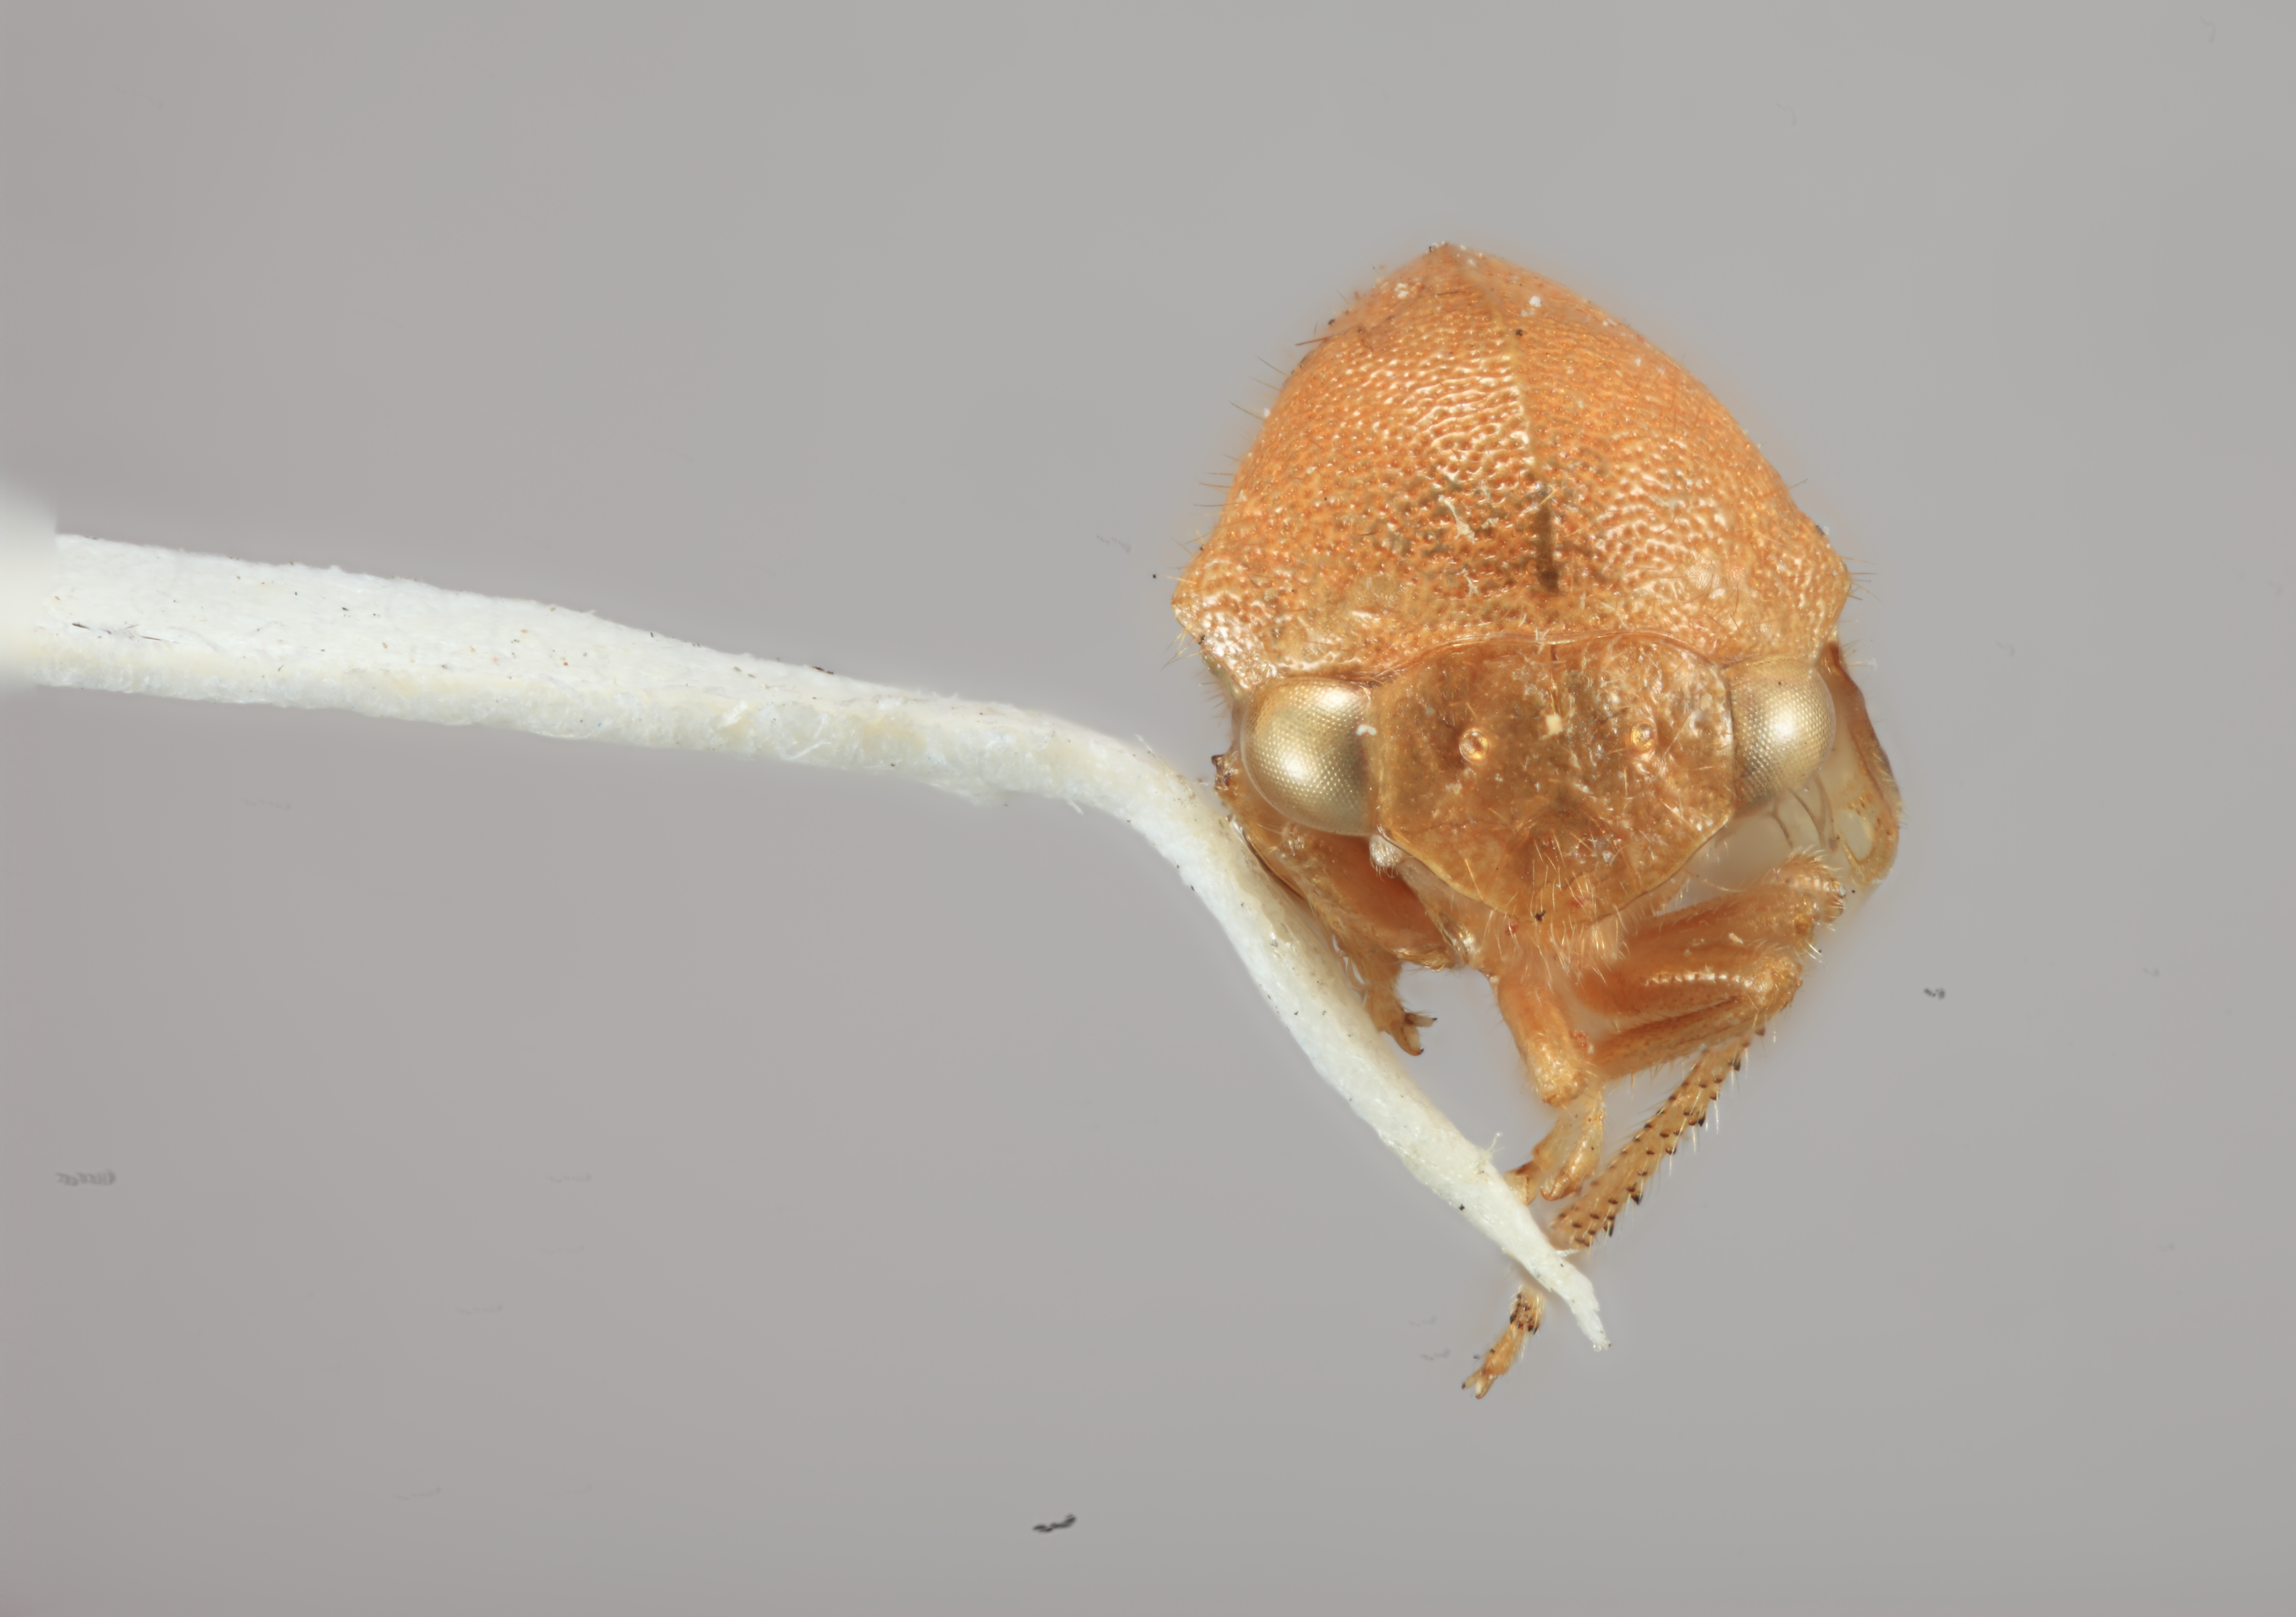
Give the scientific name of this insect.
Amastris froeschneri
